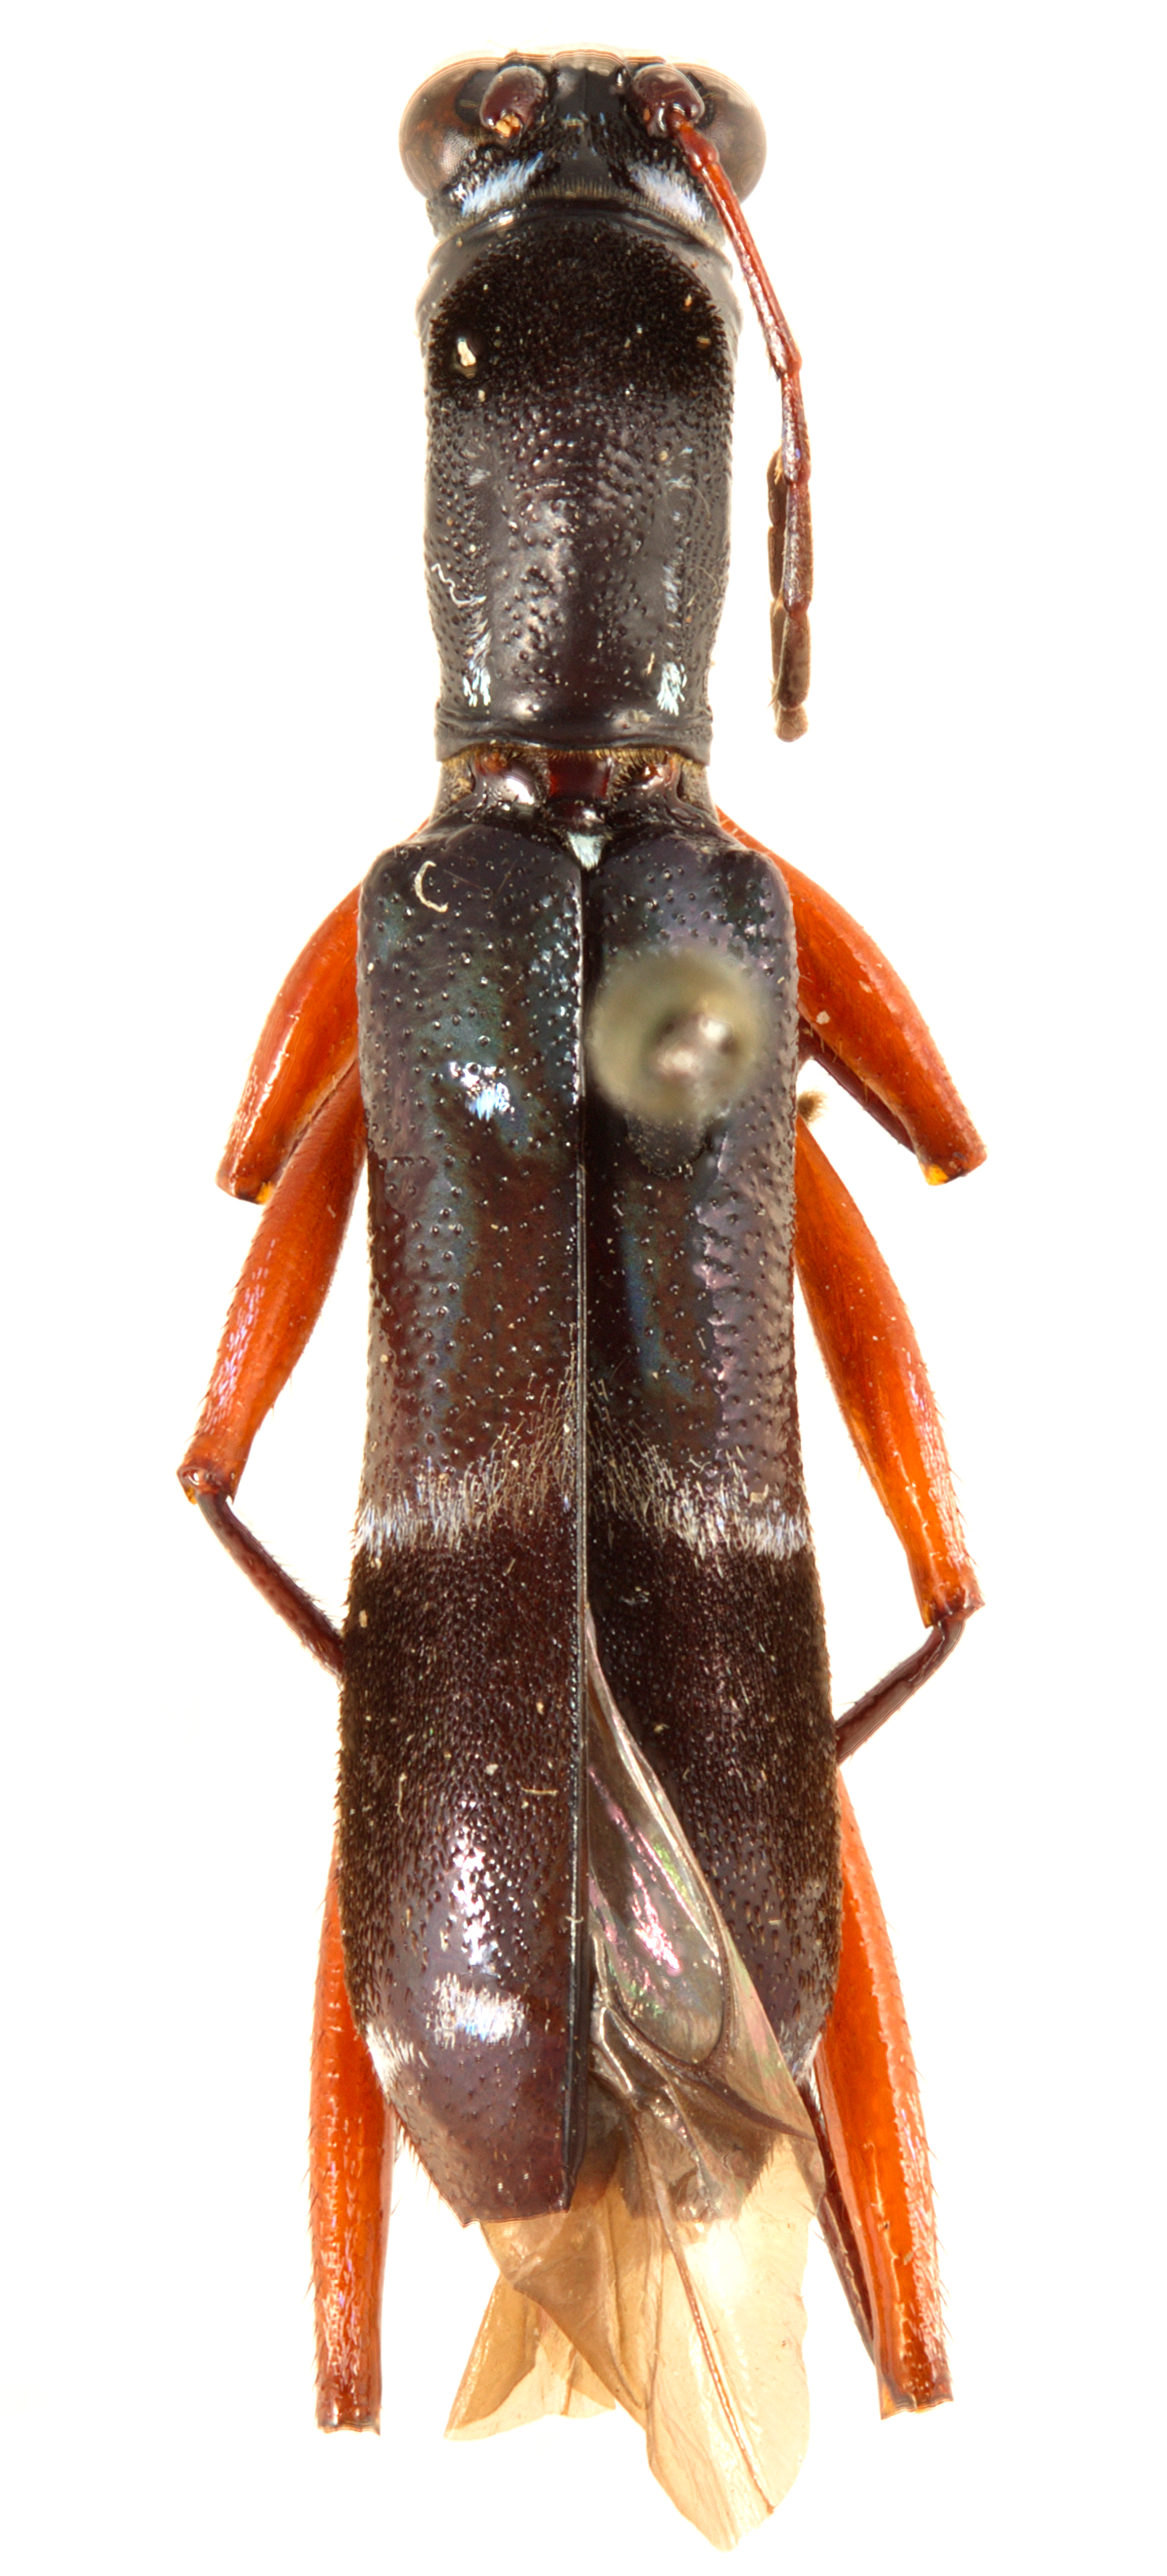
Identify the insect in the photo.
Sclethrus newmani
